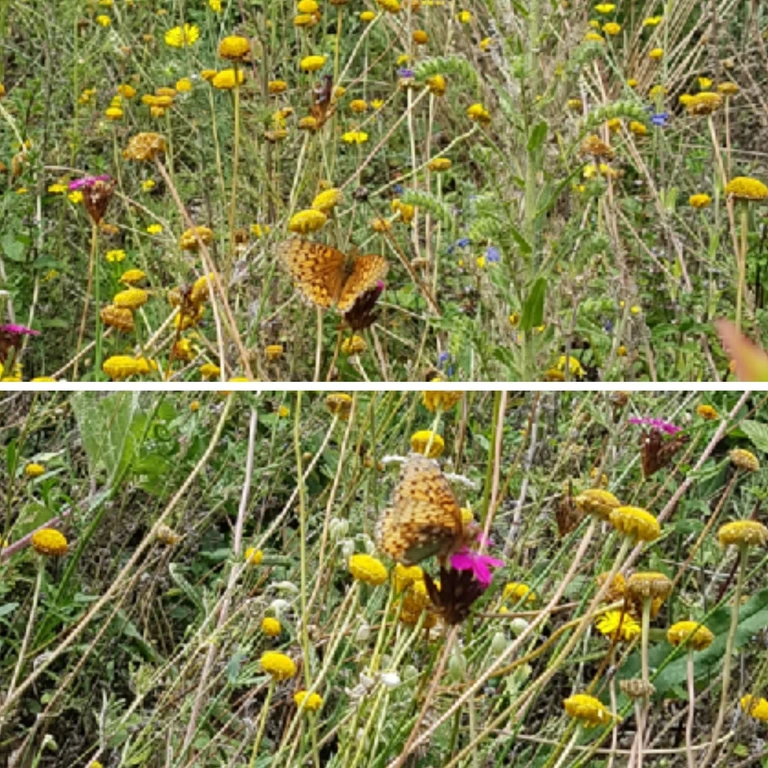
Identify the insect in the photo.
Speyeria aglaja
